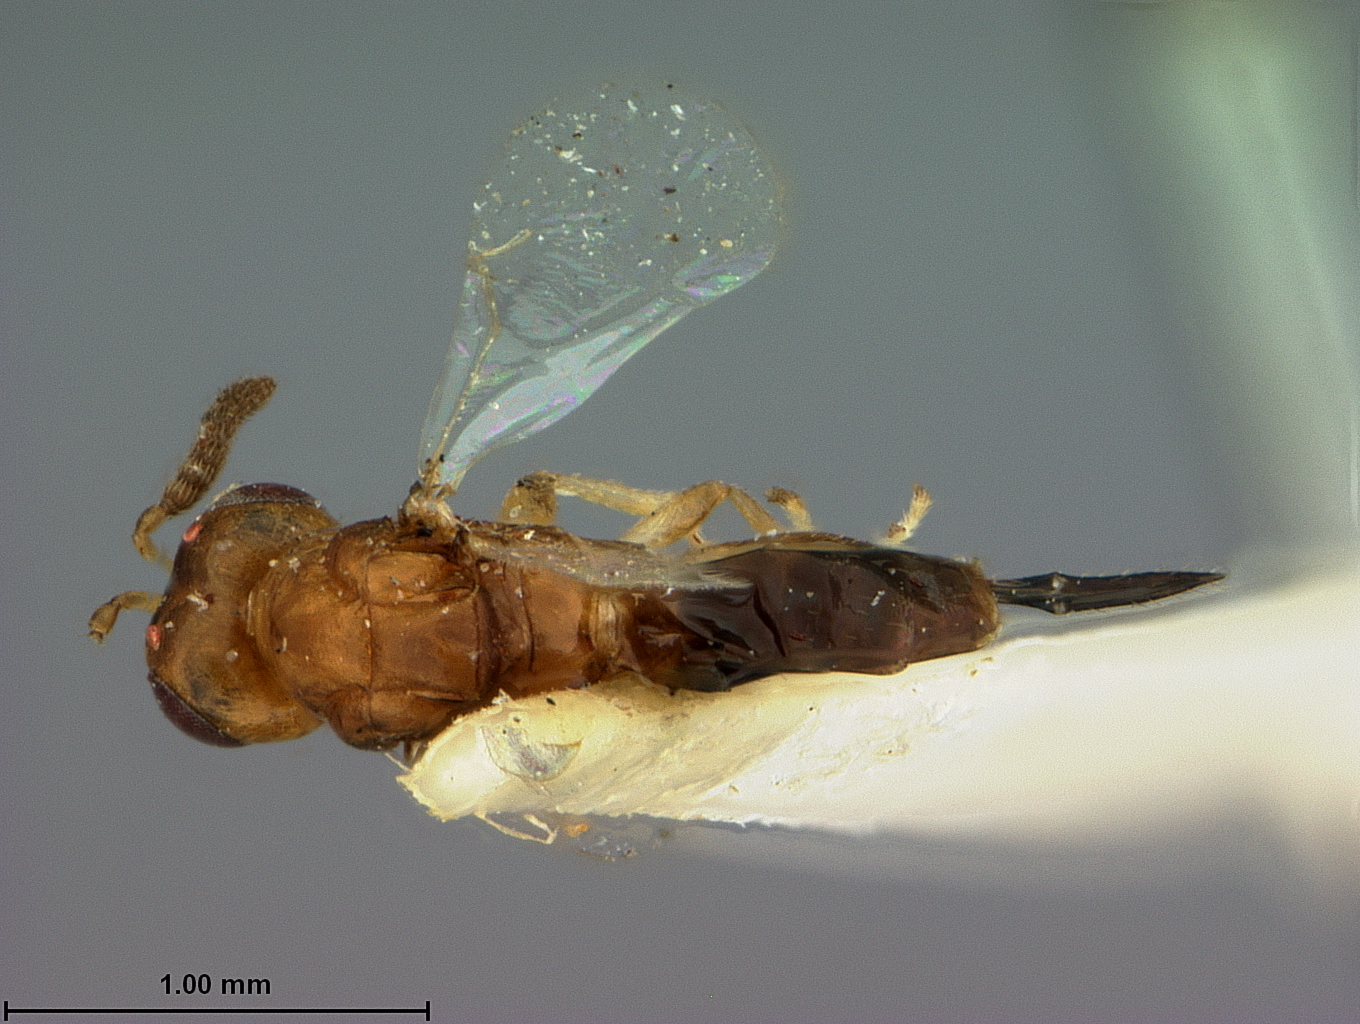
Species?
Sycophila bicolor
